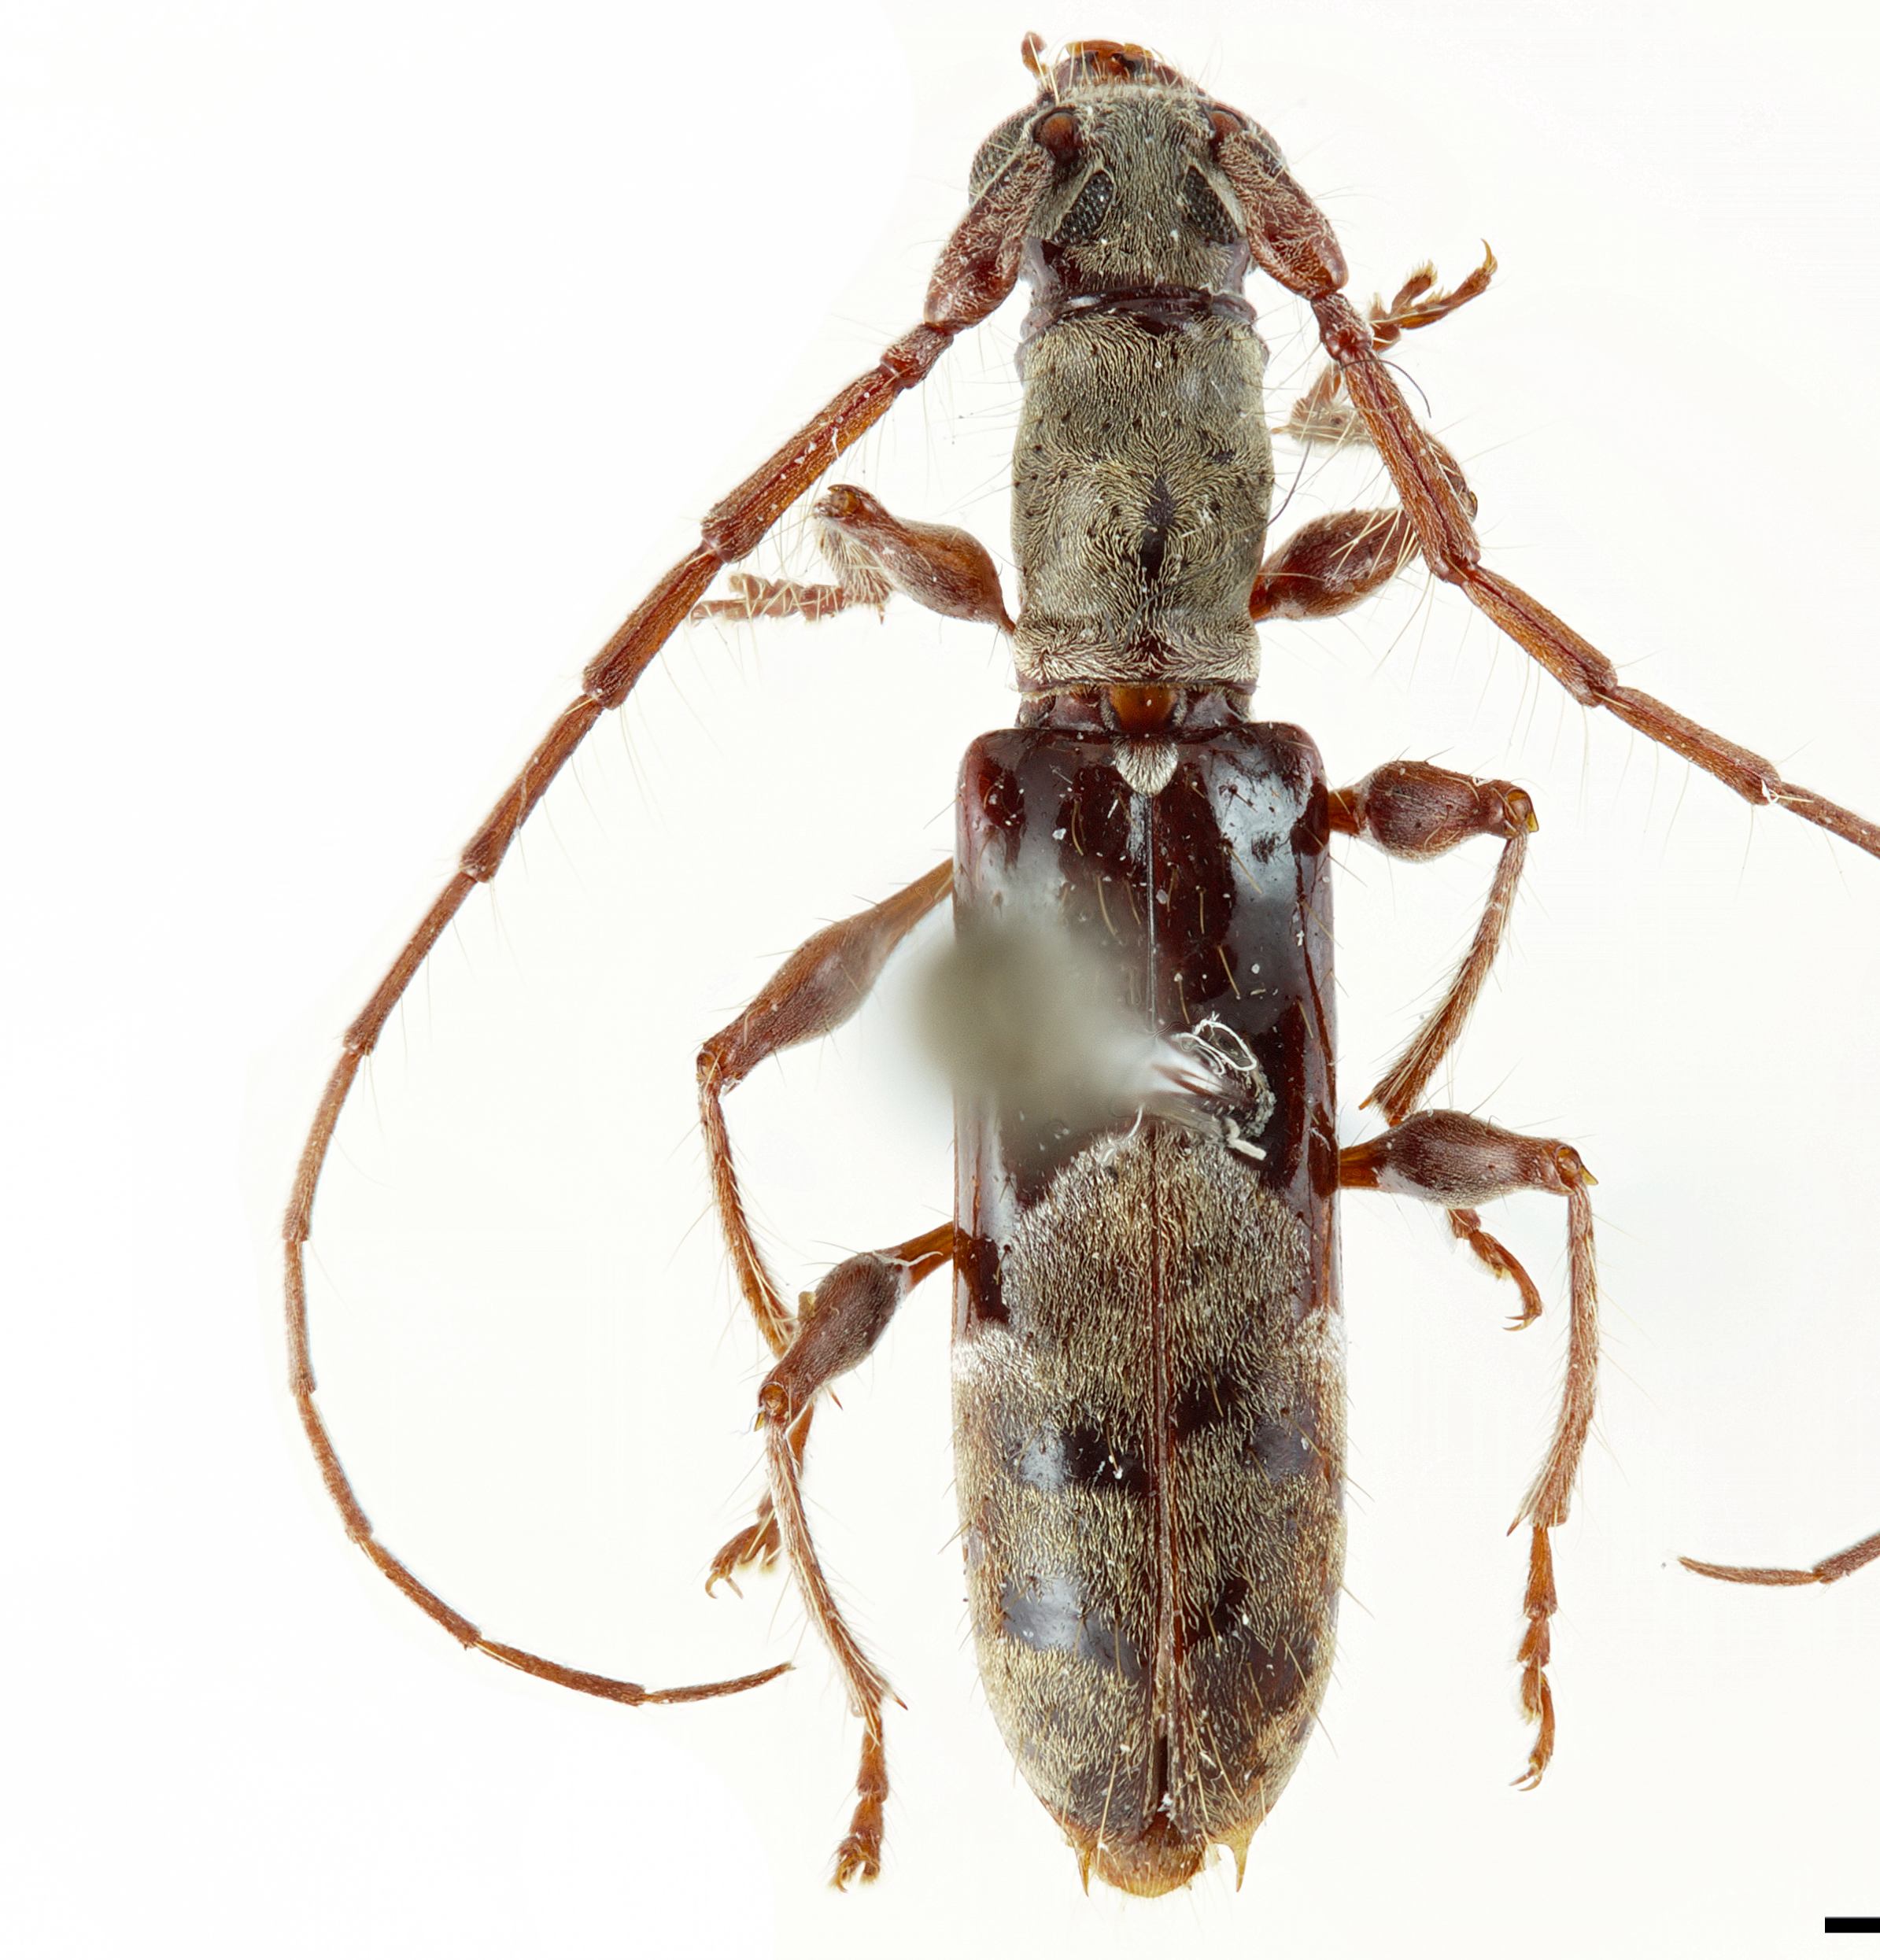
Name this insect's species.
Tetraopidion geminatum
